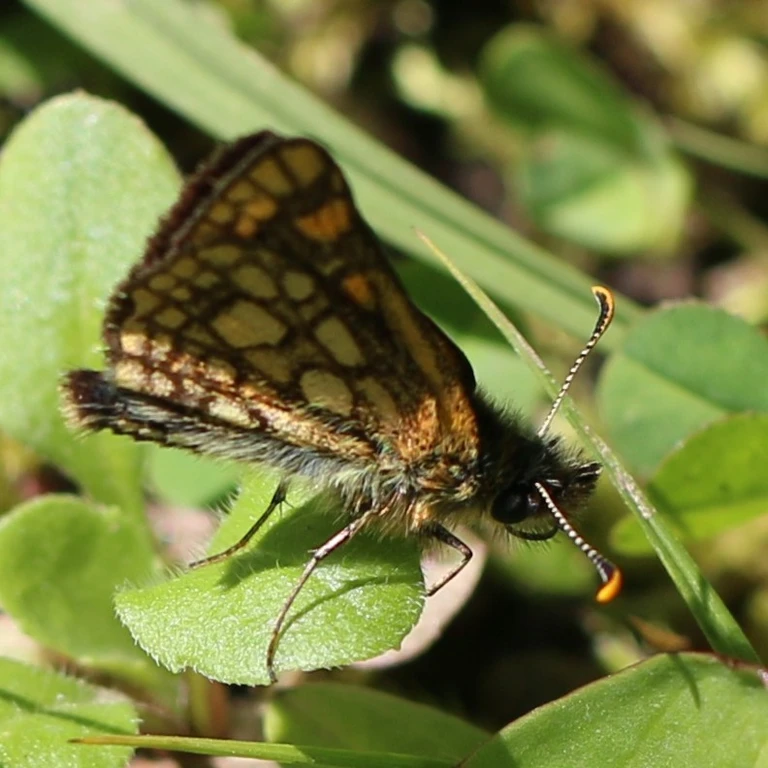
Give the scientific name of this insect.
Carterocephalus palaemon
